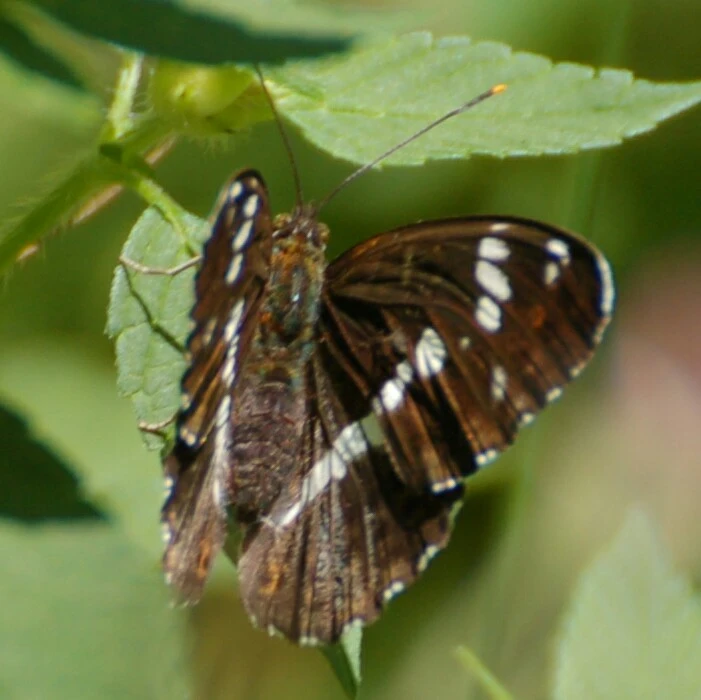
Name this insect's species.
Limenitis camilla (also Ladoga camilla)
